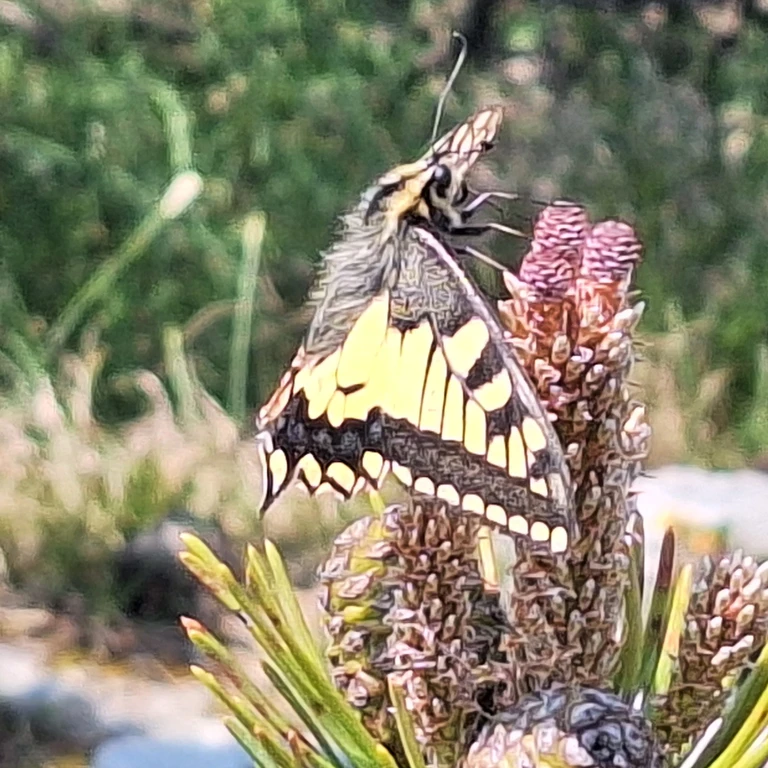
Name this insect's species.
Papilio machaon
